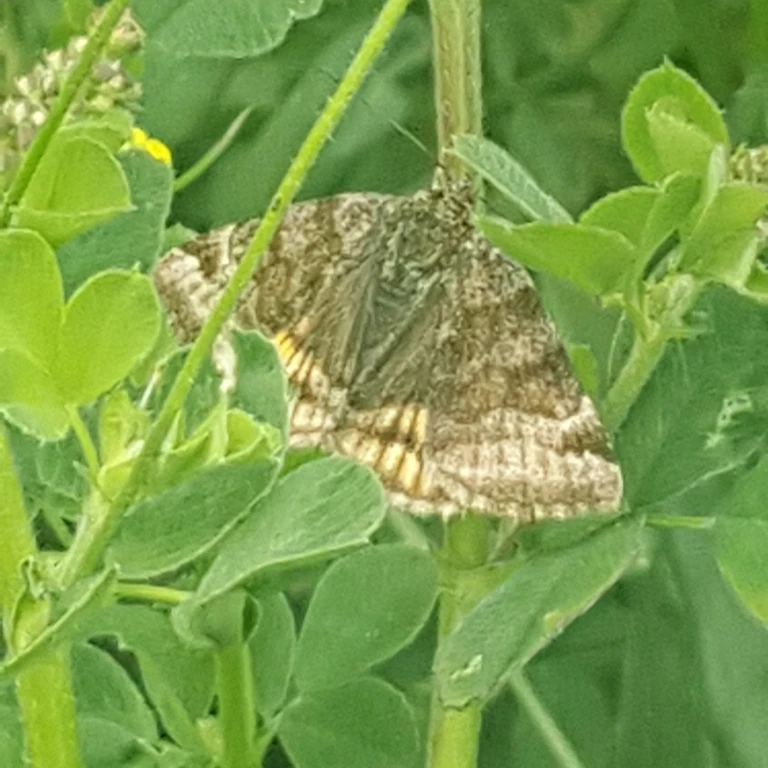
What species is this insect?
Euclidia glyphica
